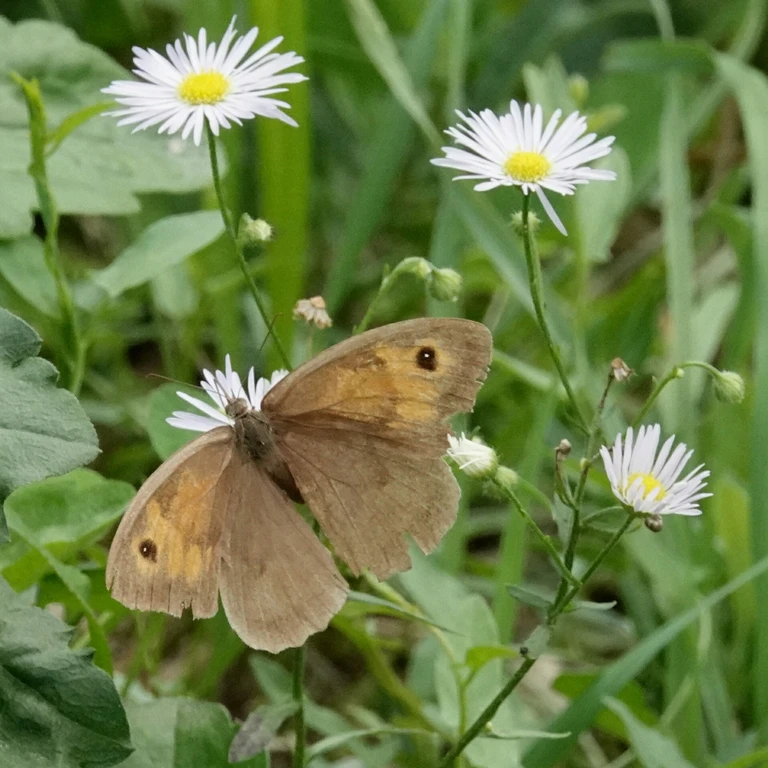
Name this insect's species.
Maniola jurtina
